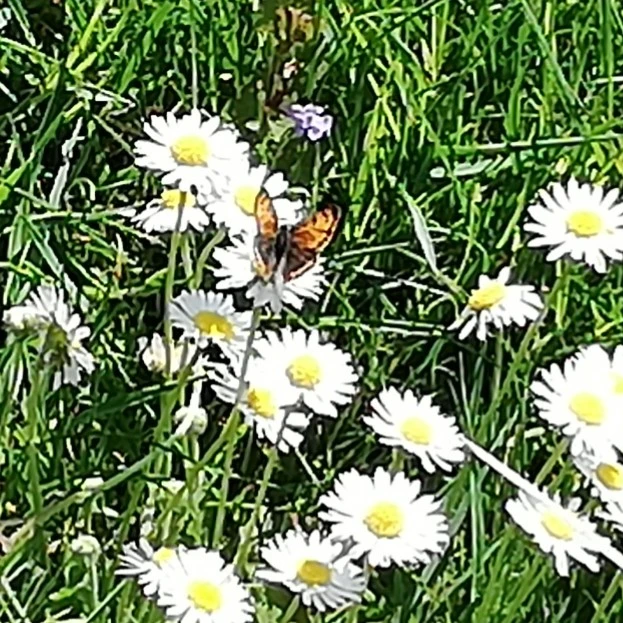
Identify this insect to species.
Lycaena phlaeas
